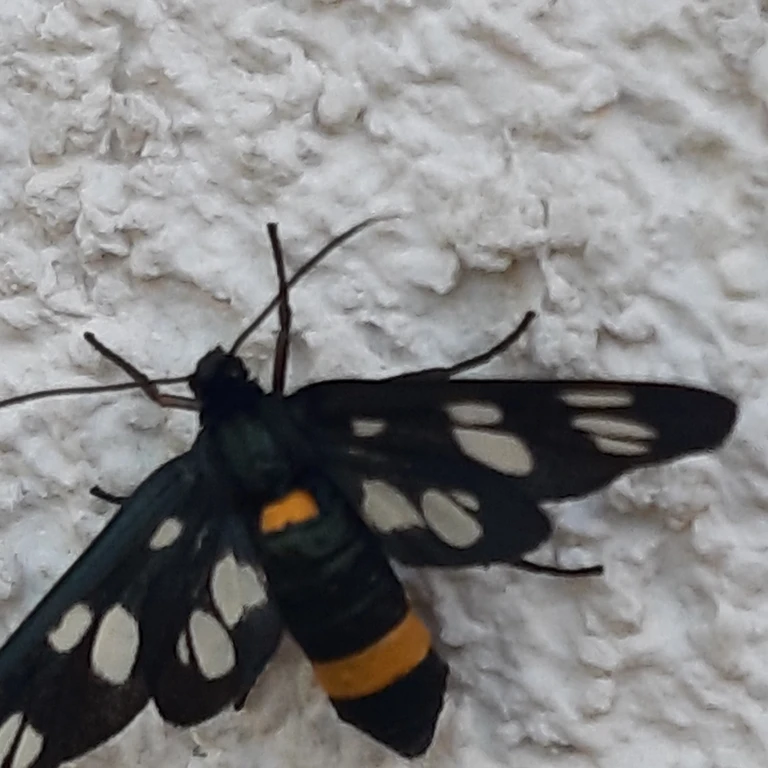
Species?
Amata phegea
